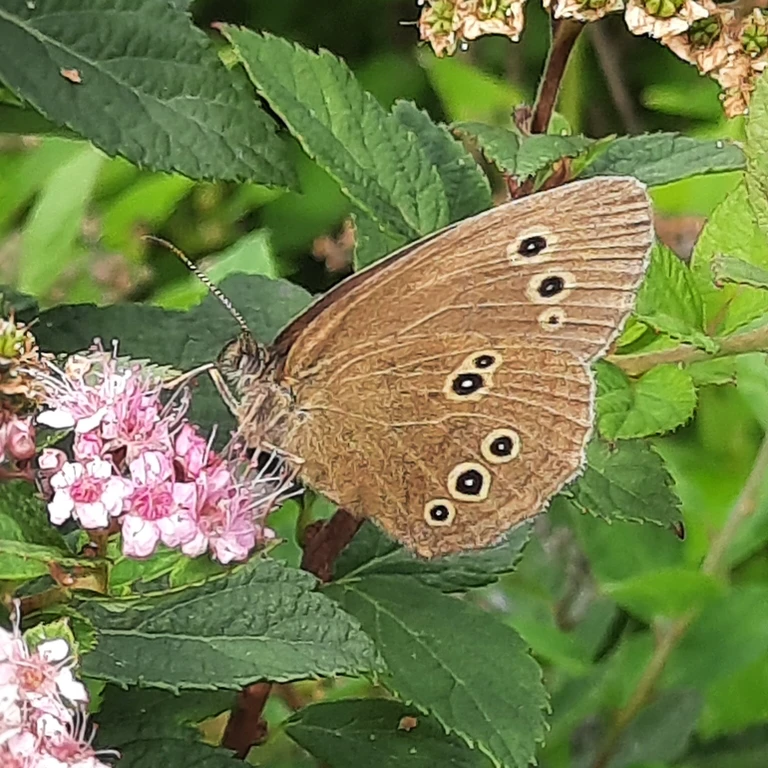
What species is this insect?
Aphantopus hyperantus
